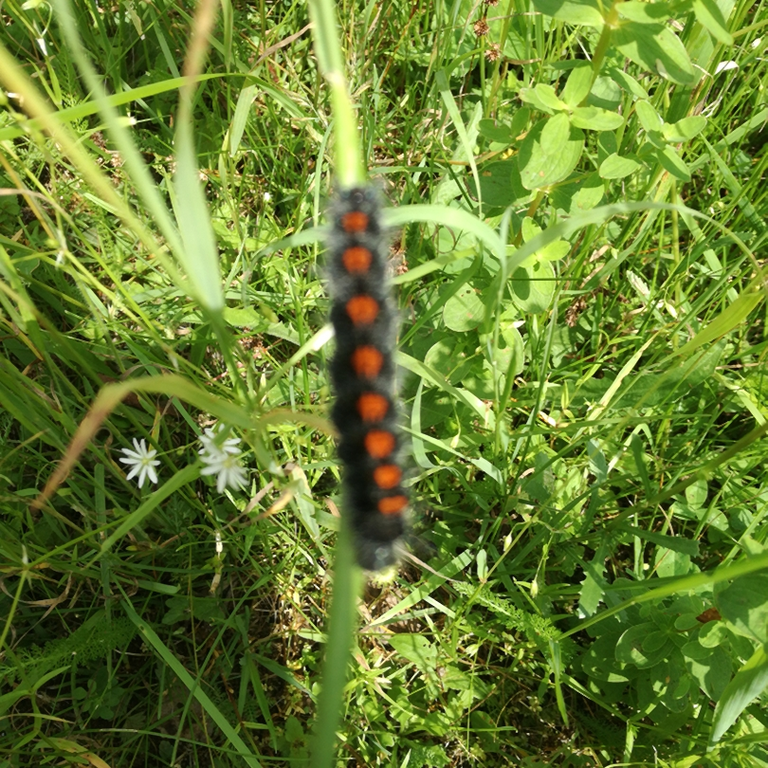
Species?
Nymphalis antiopa
